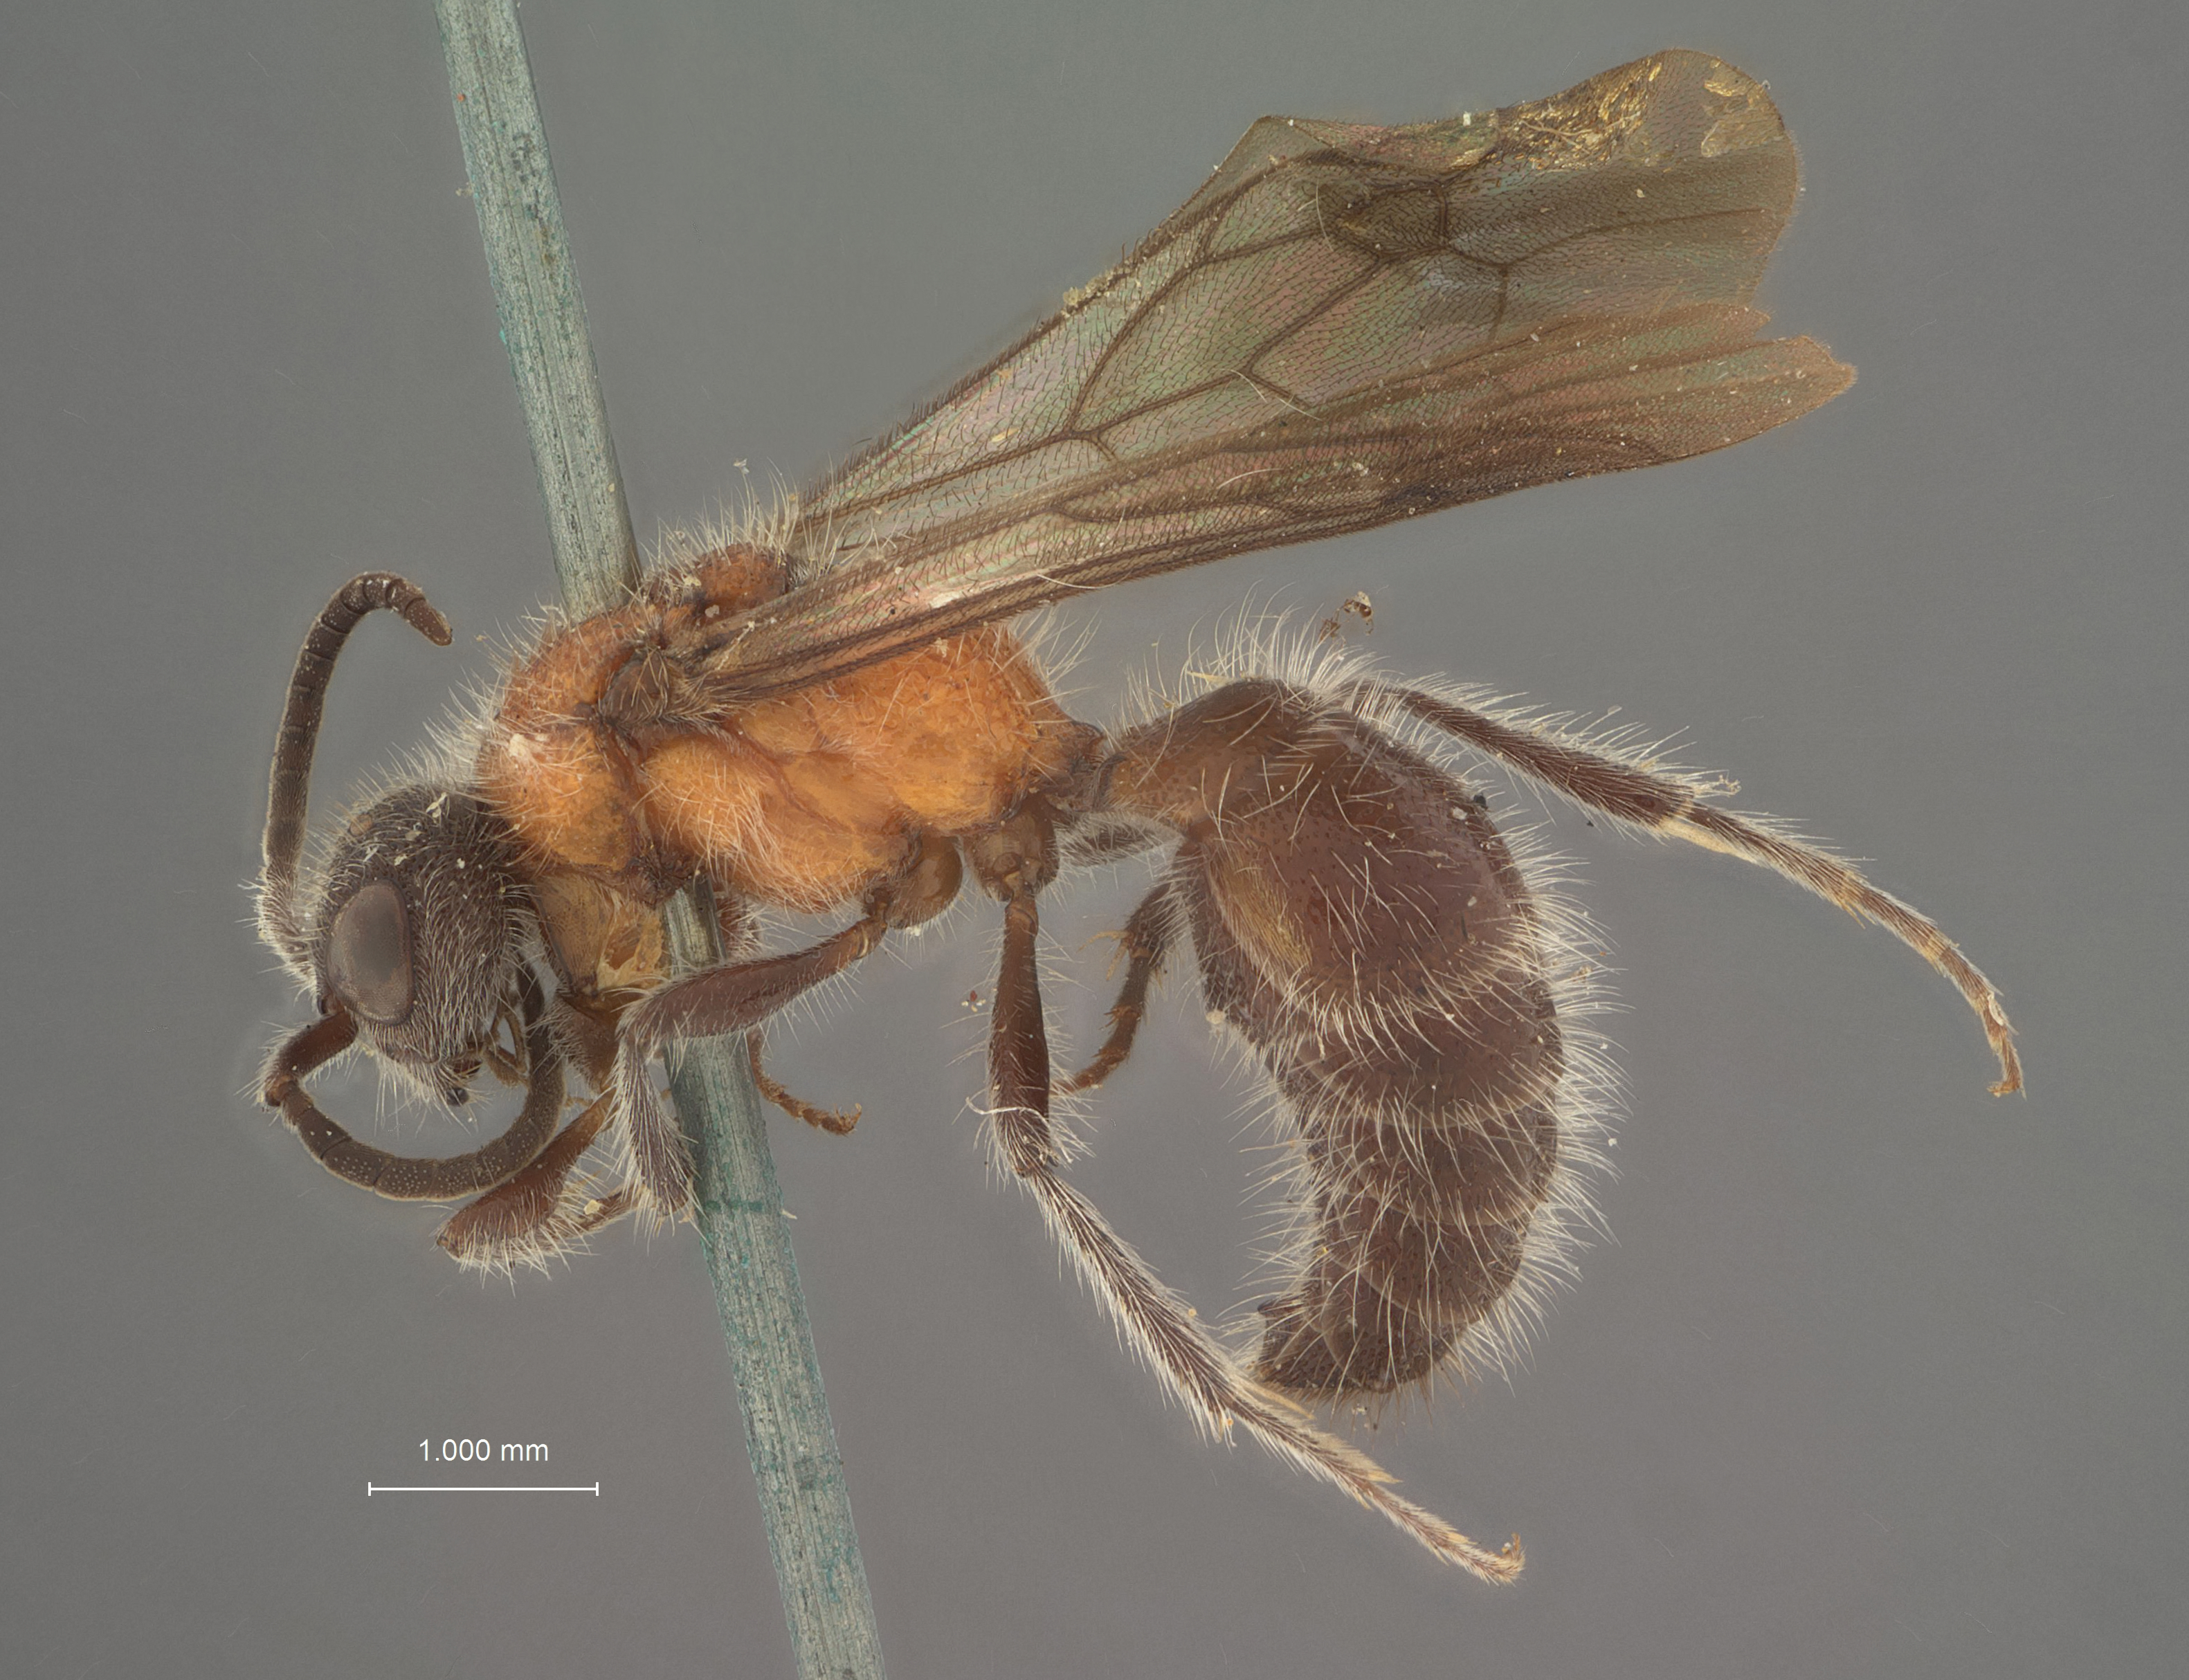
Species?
Squamulotilla teuta
